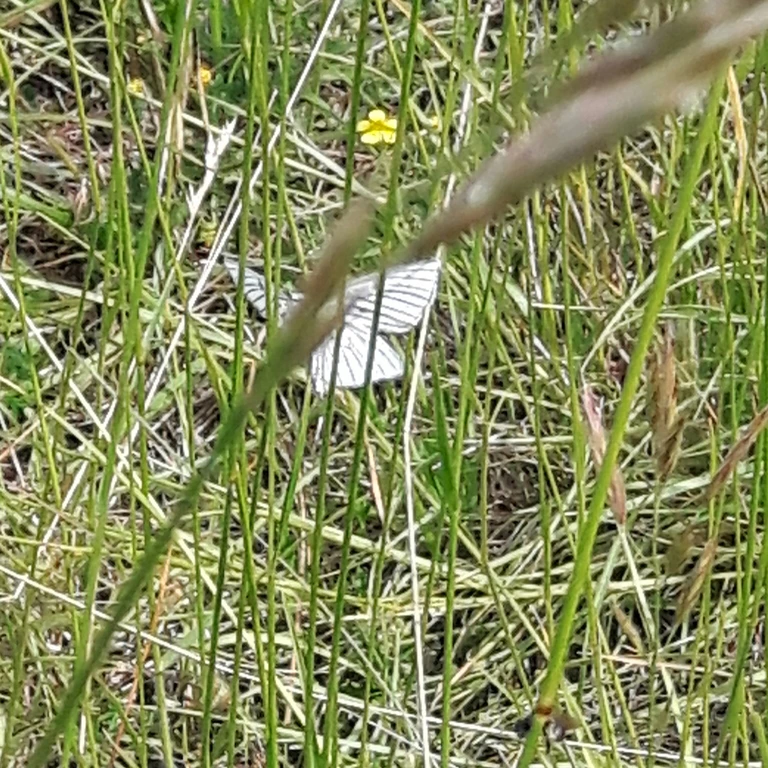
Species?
Siona lineata
